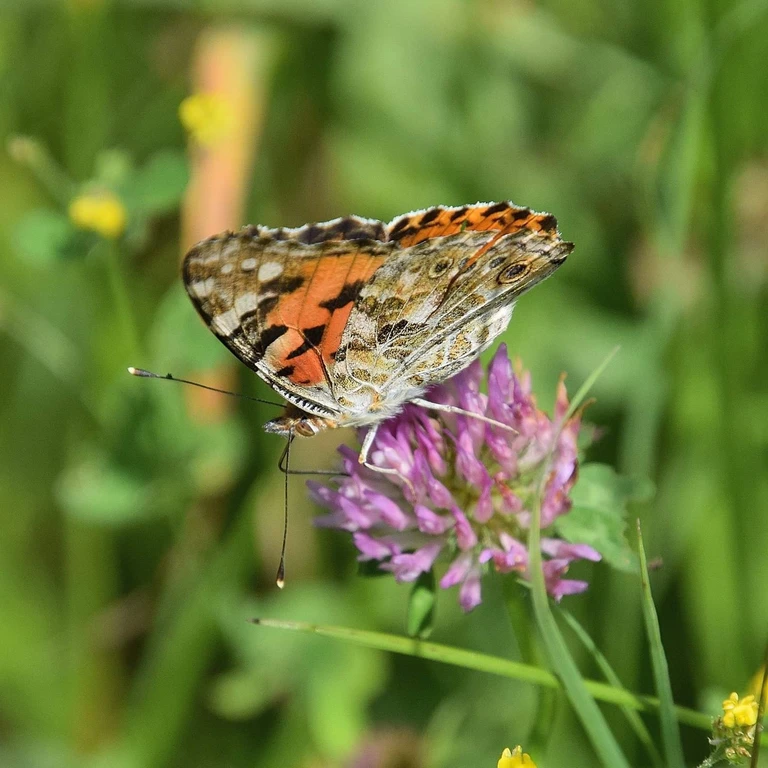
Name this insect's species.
Vanessa cardui
